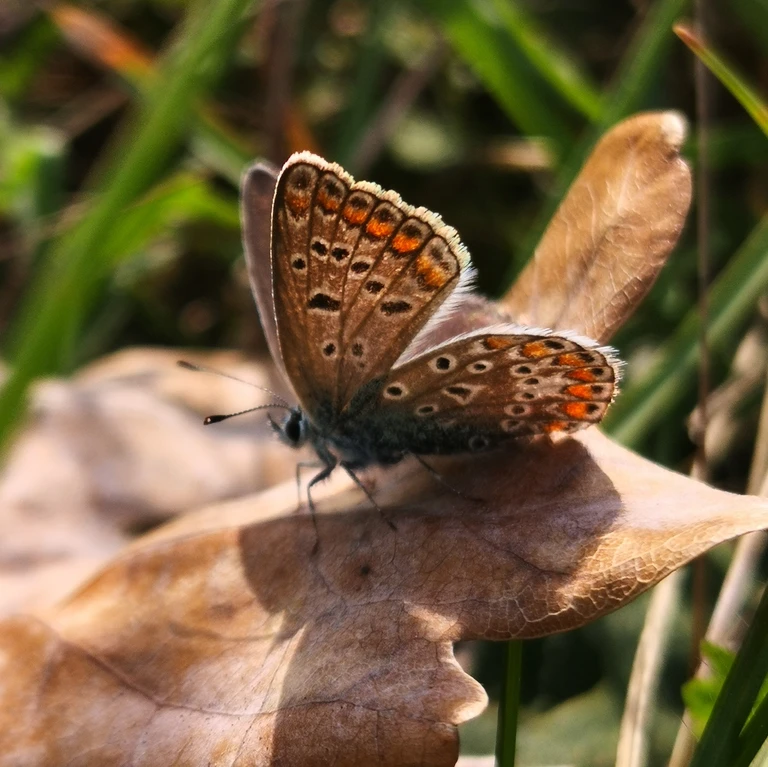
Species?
Polyommatus icarus
